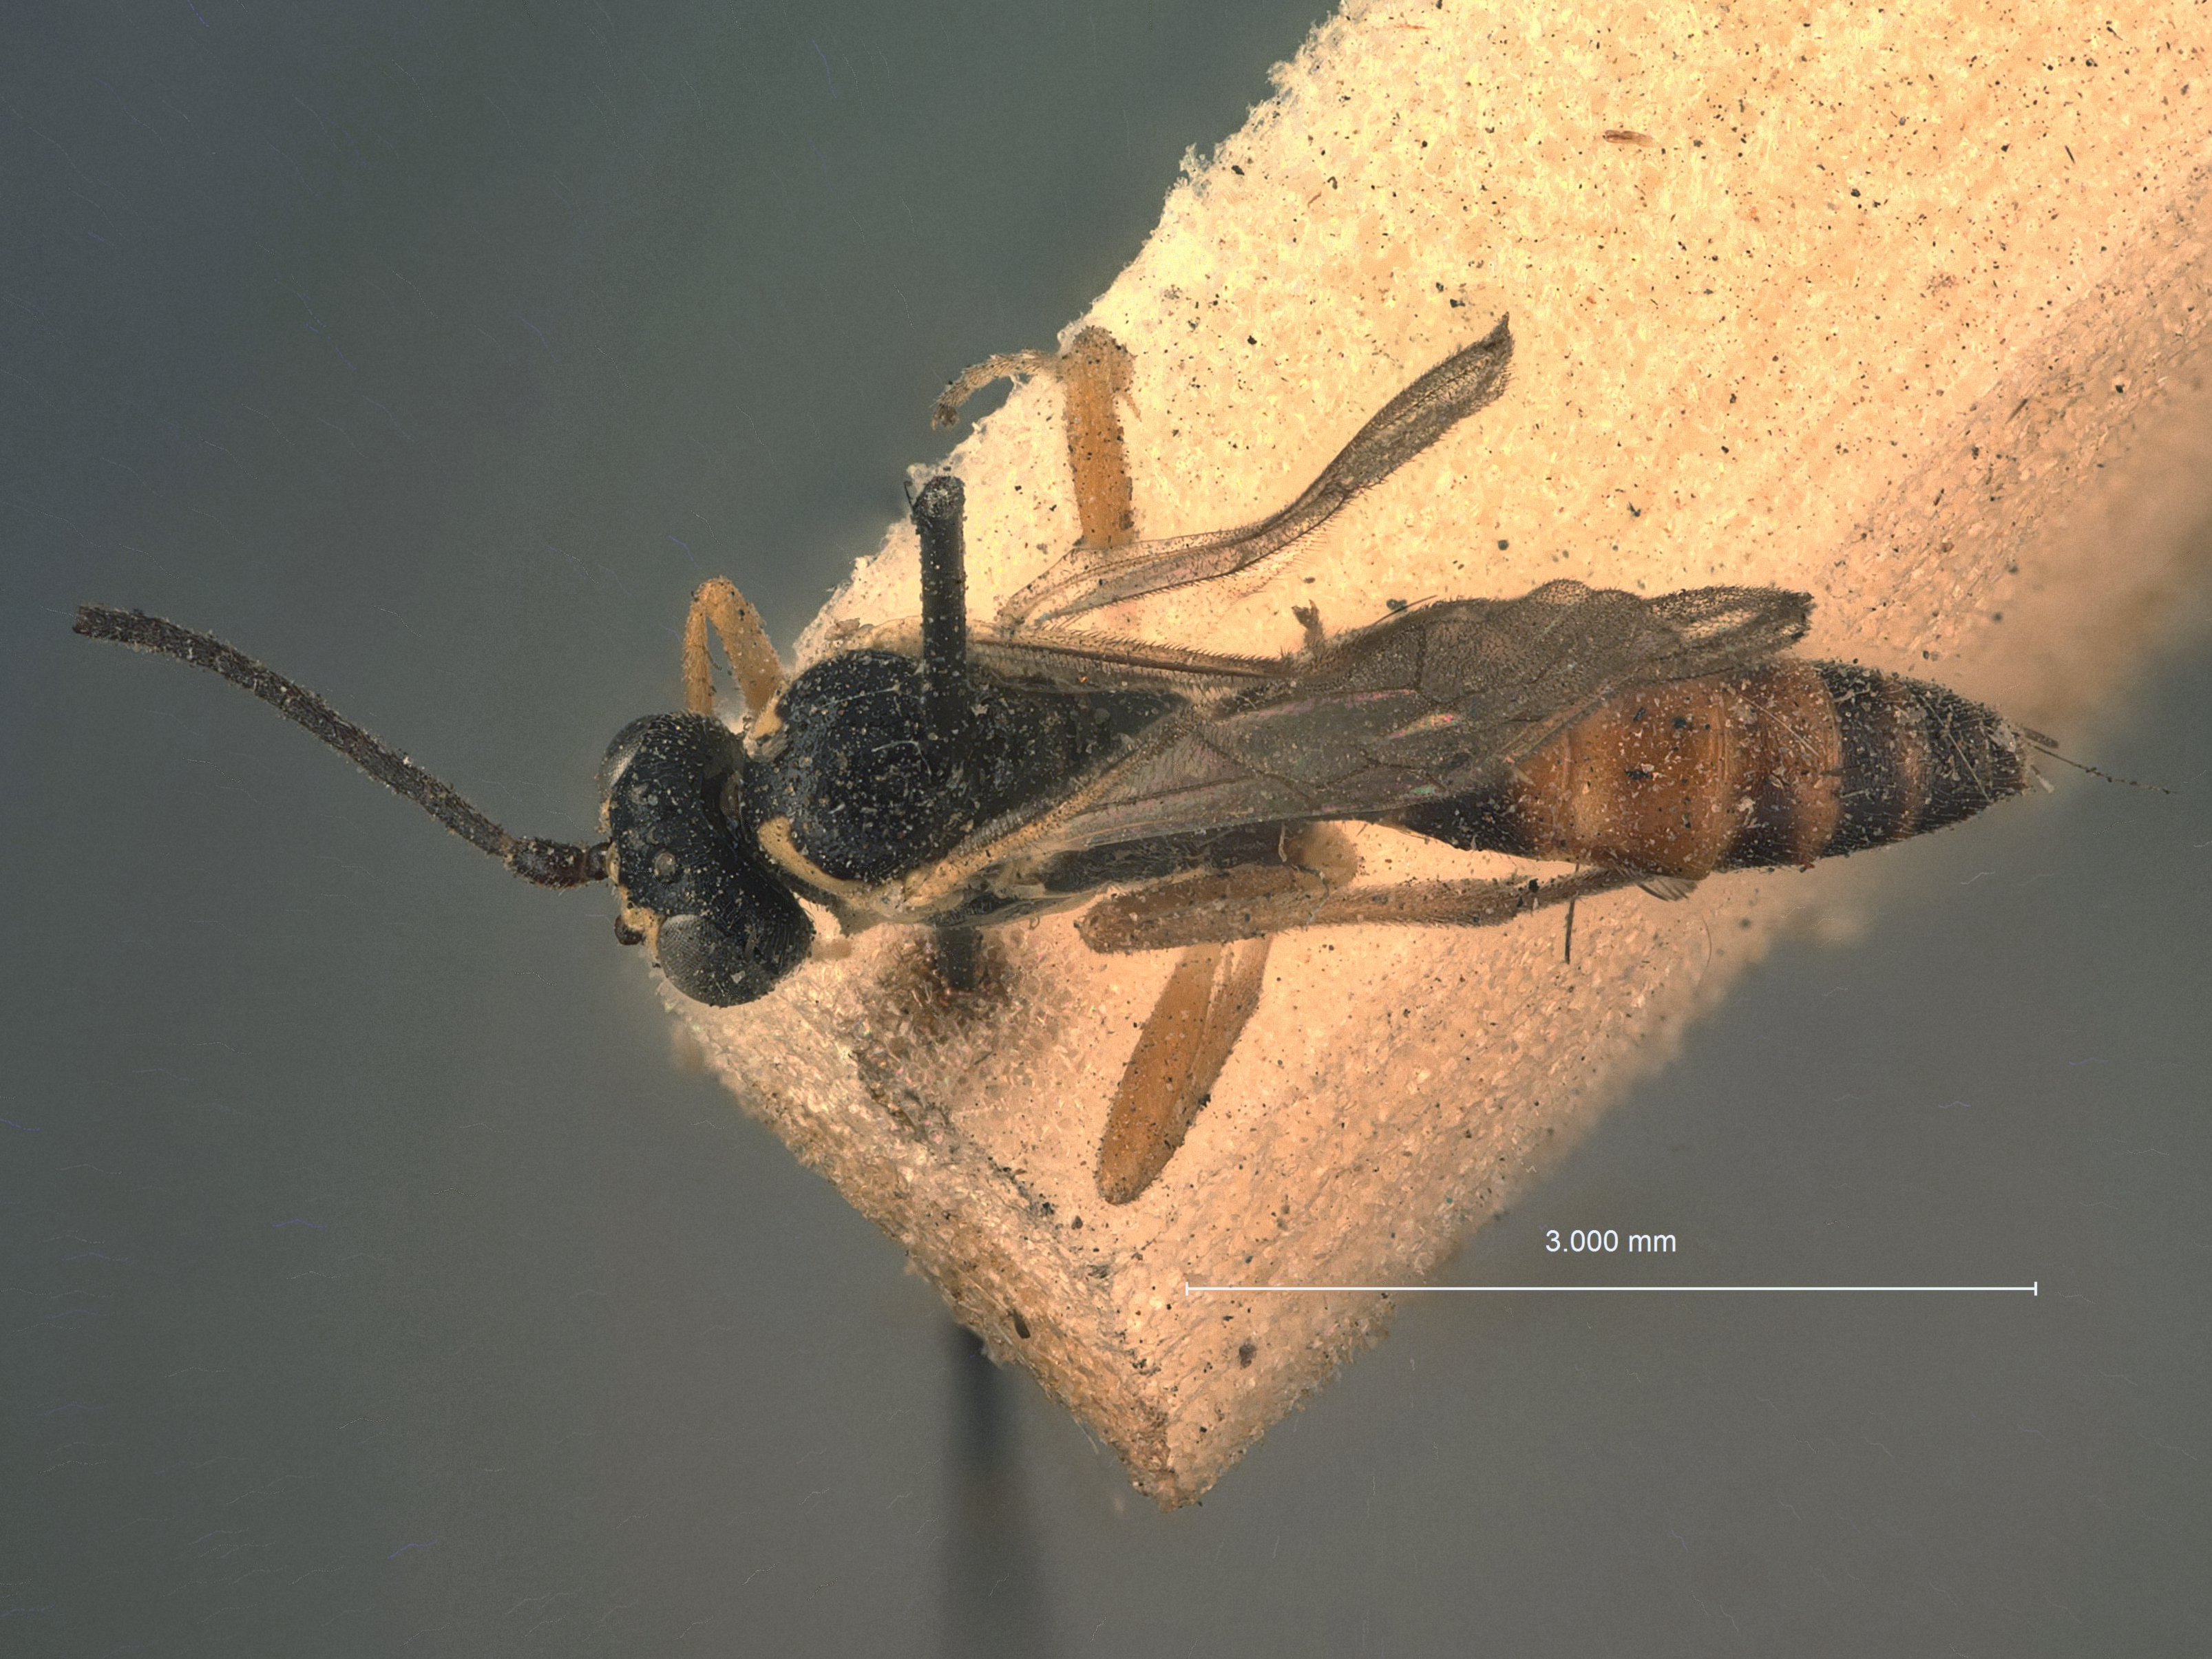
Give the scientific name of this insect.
Bassus xanthopsis
